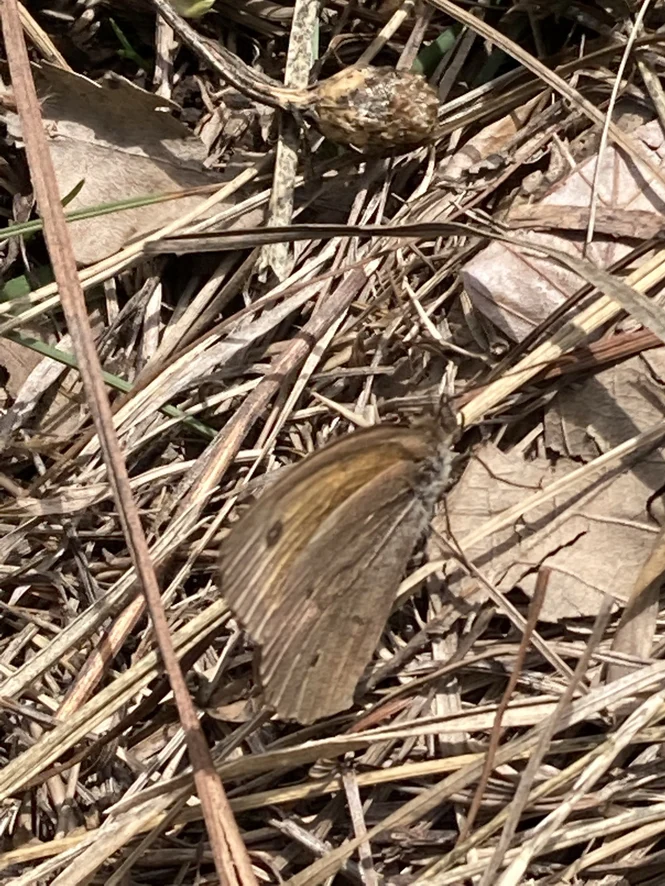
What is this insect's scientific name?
Maniola jurtina
